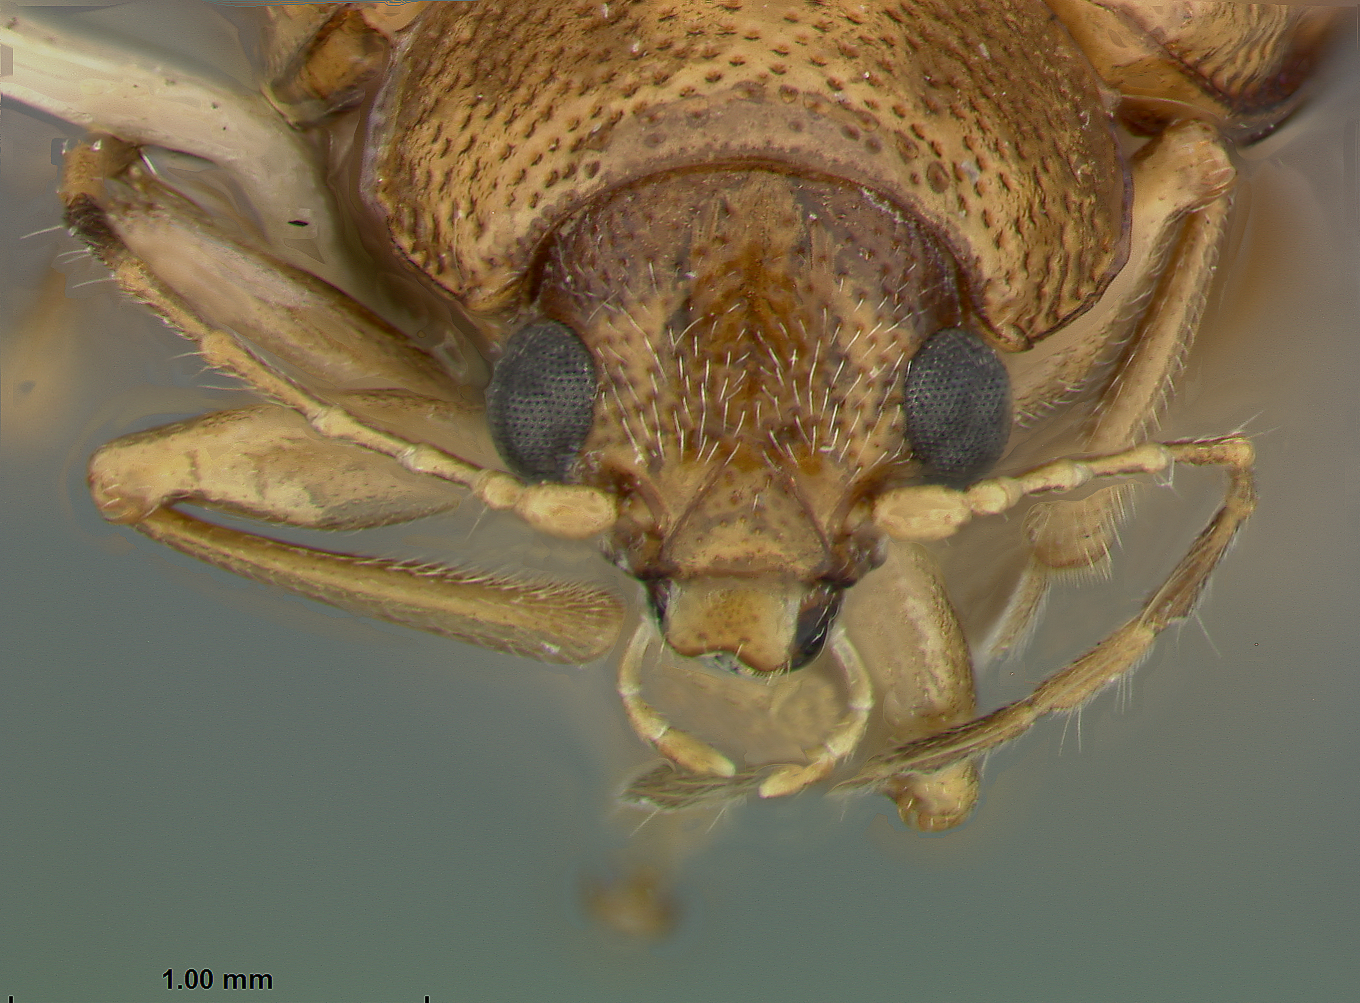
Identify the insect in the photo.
Colaspis planicostata
